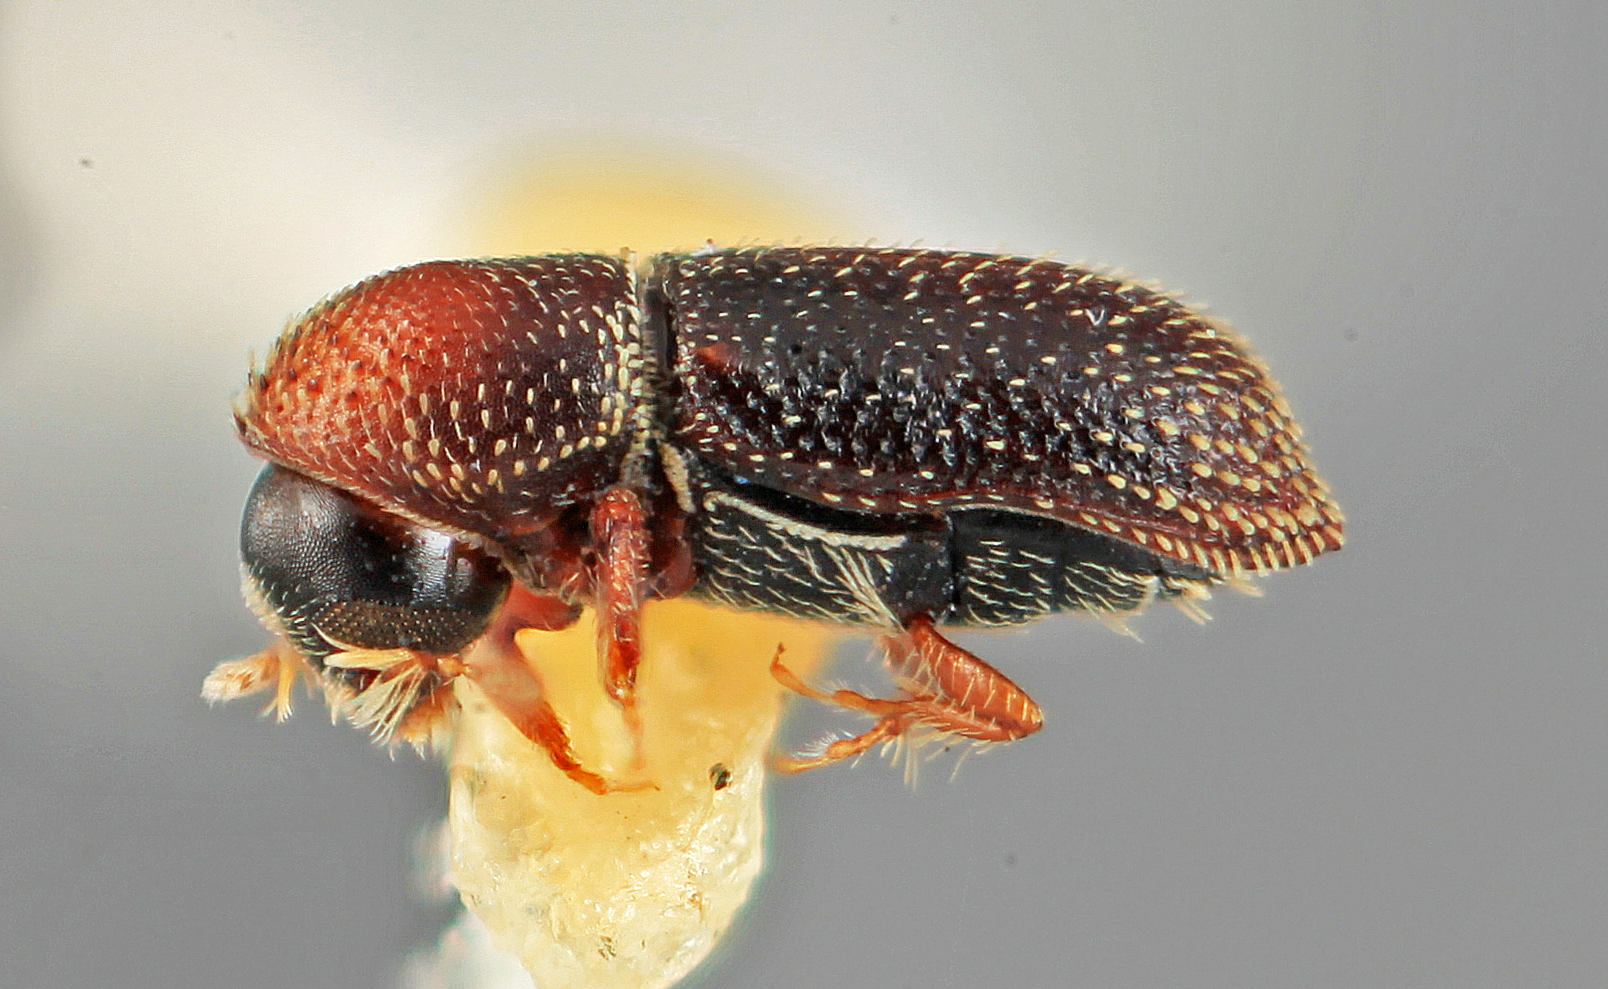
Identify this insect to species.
Micracisella serjaniae
